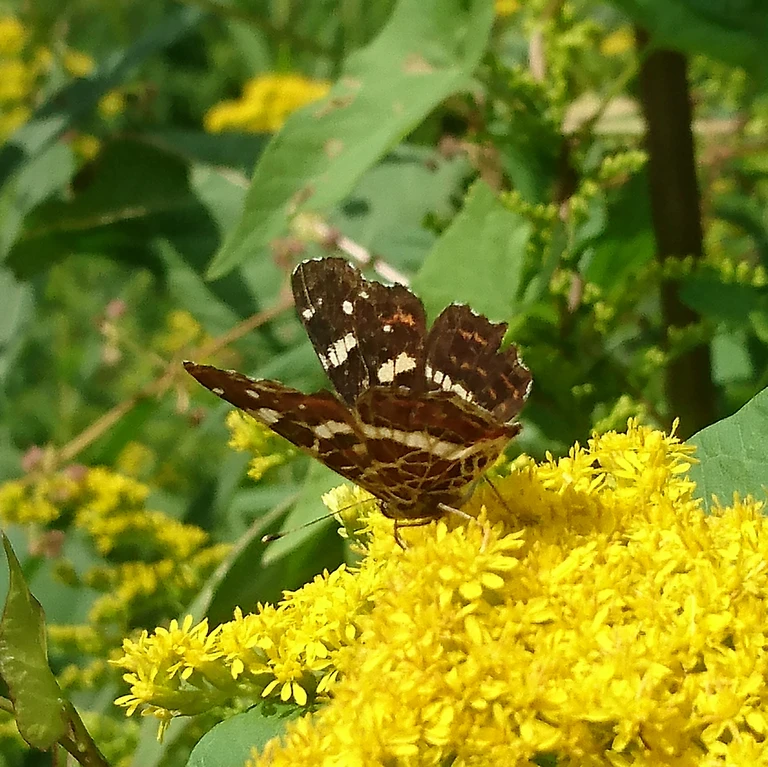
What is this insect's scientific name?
Araschnia levana
